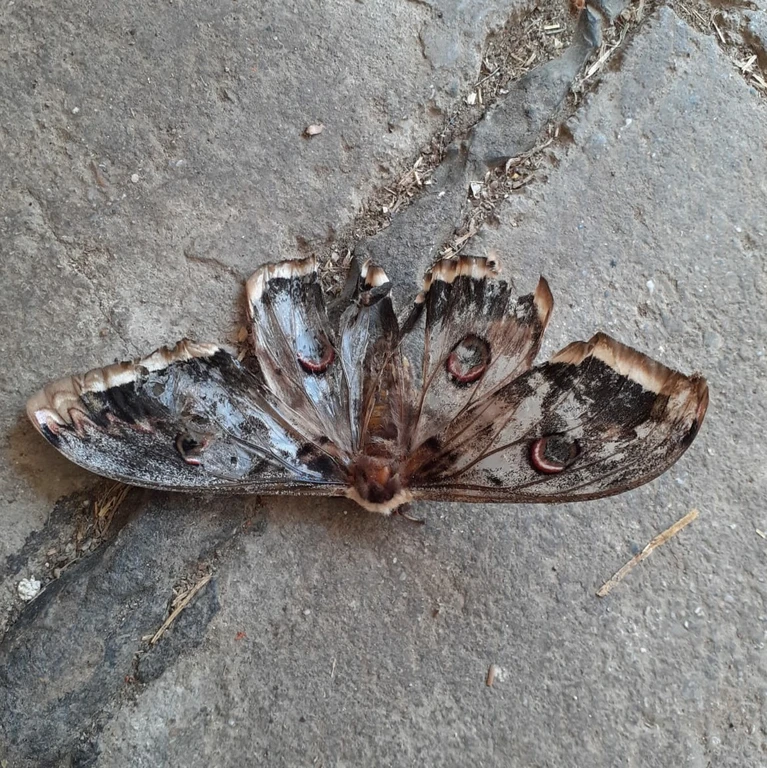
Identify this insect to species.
Saturnia pyri
